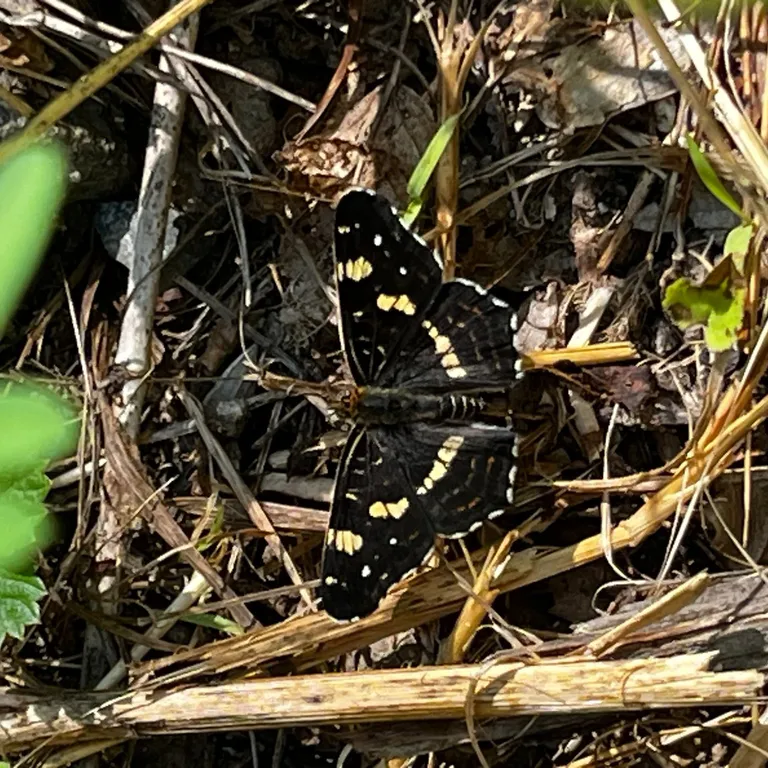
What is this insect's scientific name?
Araschnia levana
